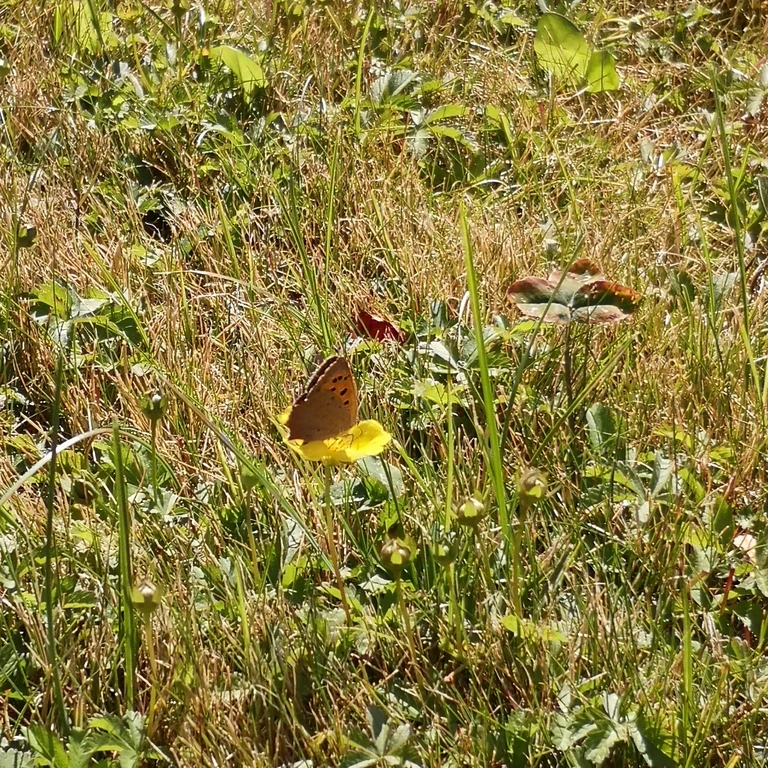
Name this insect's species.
Lycaena phlaeas
